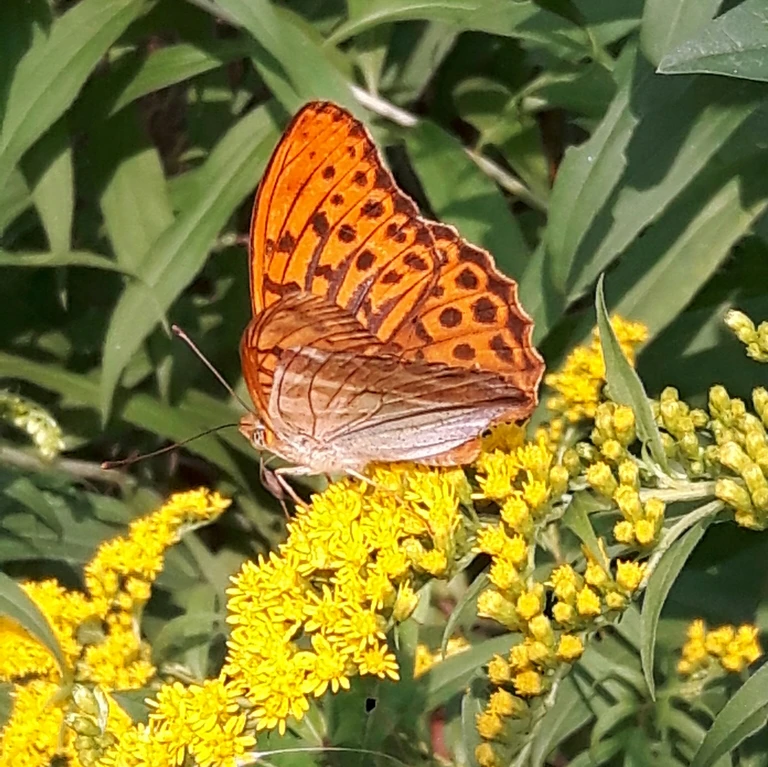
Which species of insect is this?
Argynnis paphia
